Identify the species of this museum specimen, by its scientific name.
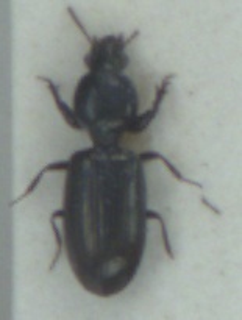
Dyschirius salinus
